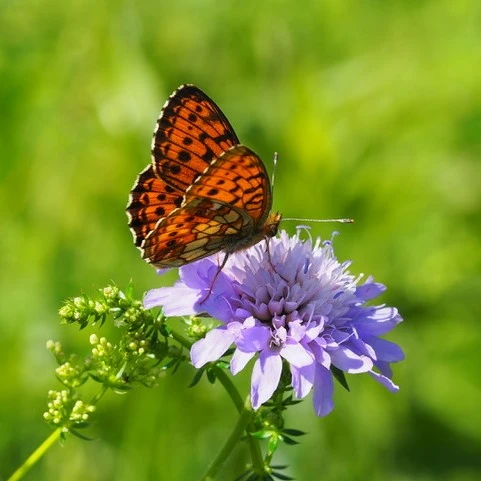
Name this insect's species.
Brenthis daphne
